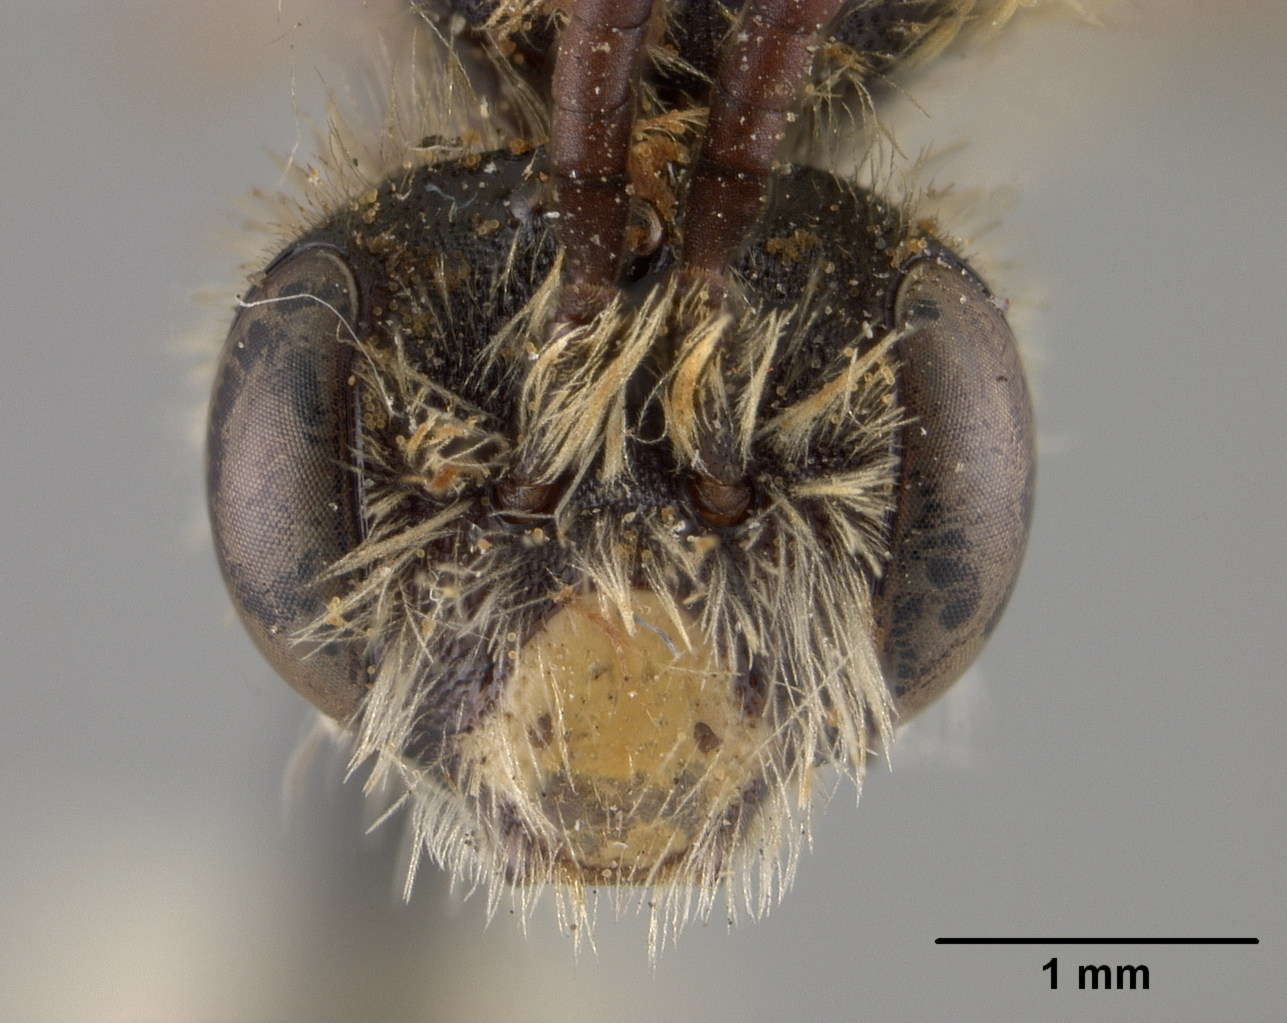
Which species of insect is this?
Andrena aureocincta
